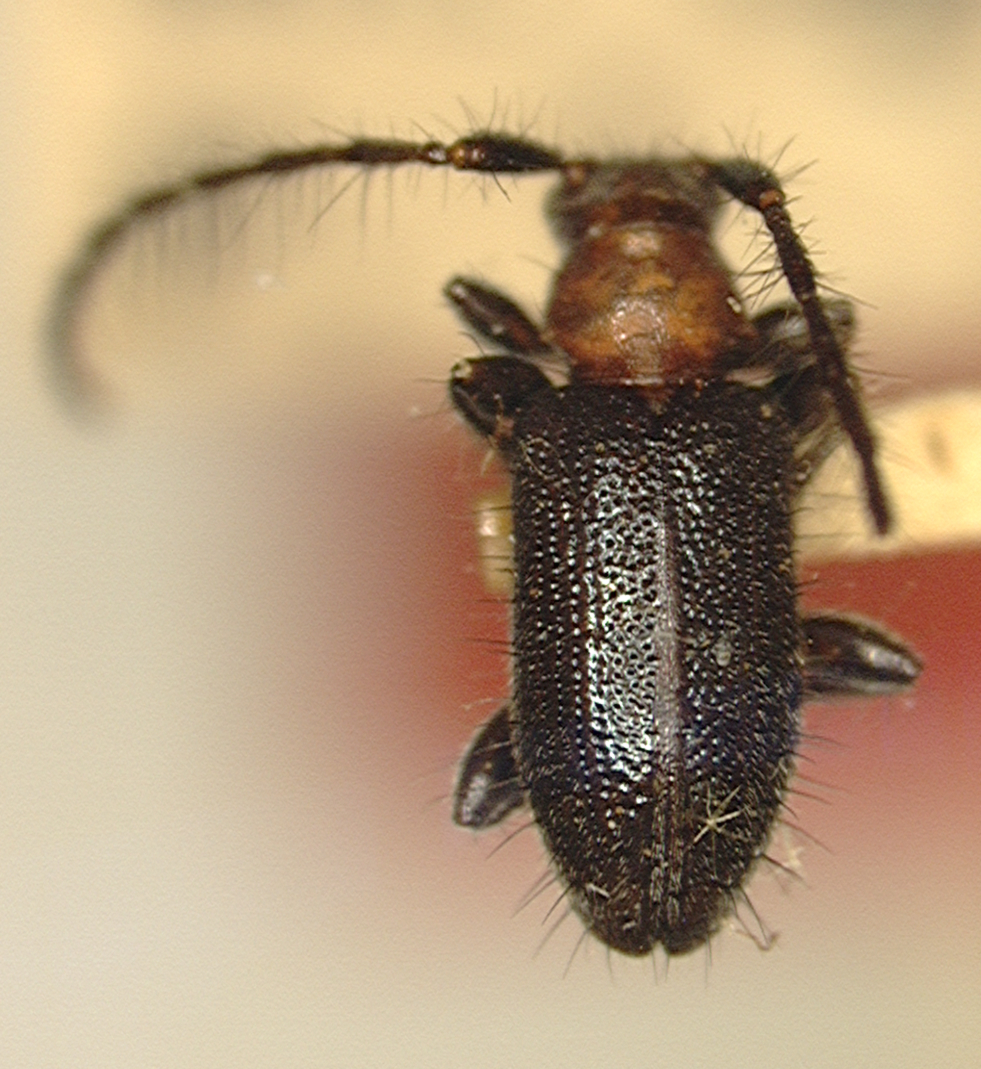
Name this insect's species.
Camptomyne philippinus (also Exocentrus philippinensis)
